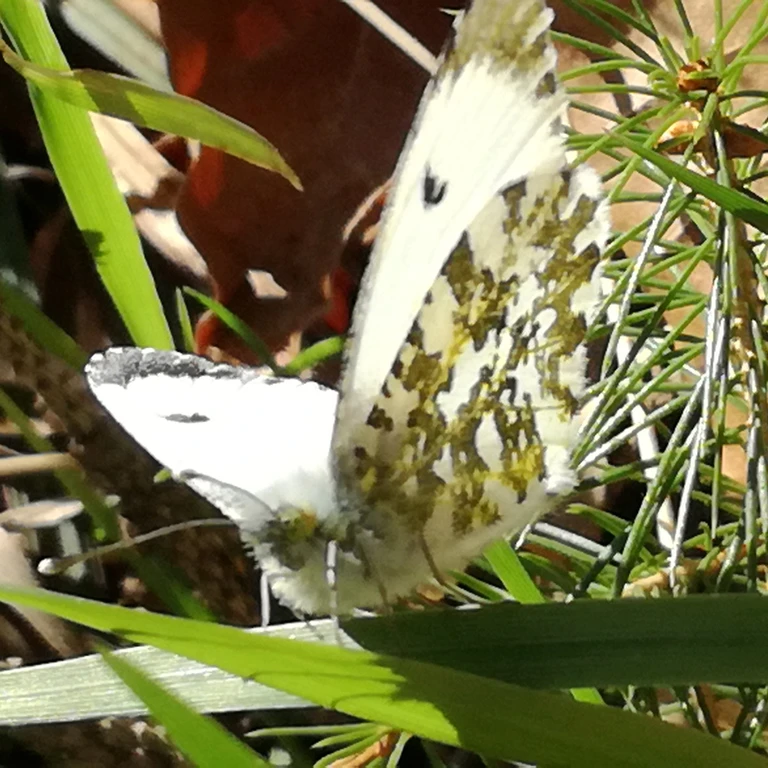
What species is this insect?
Anthocharis cardamines
